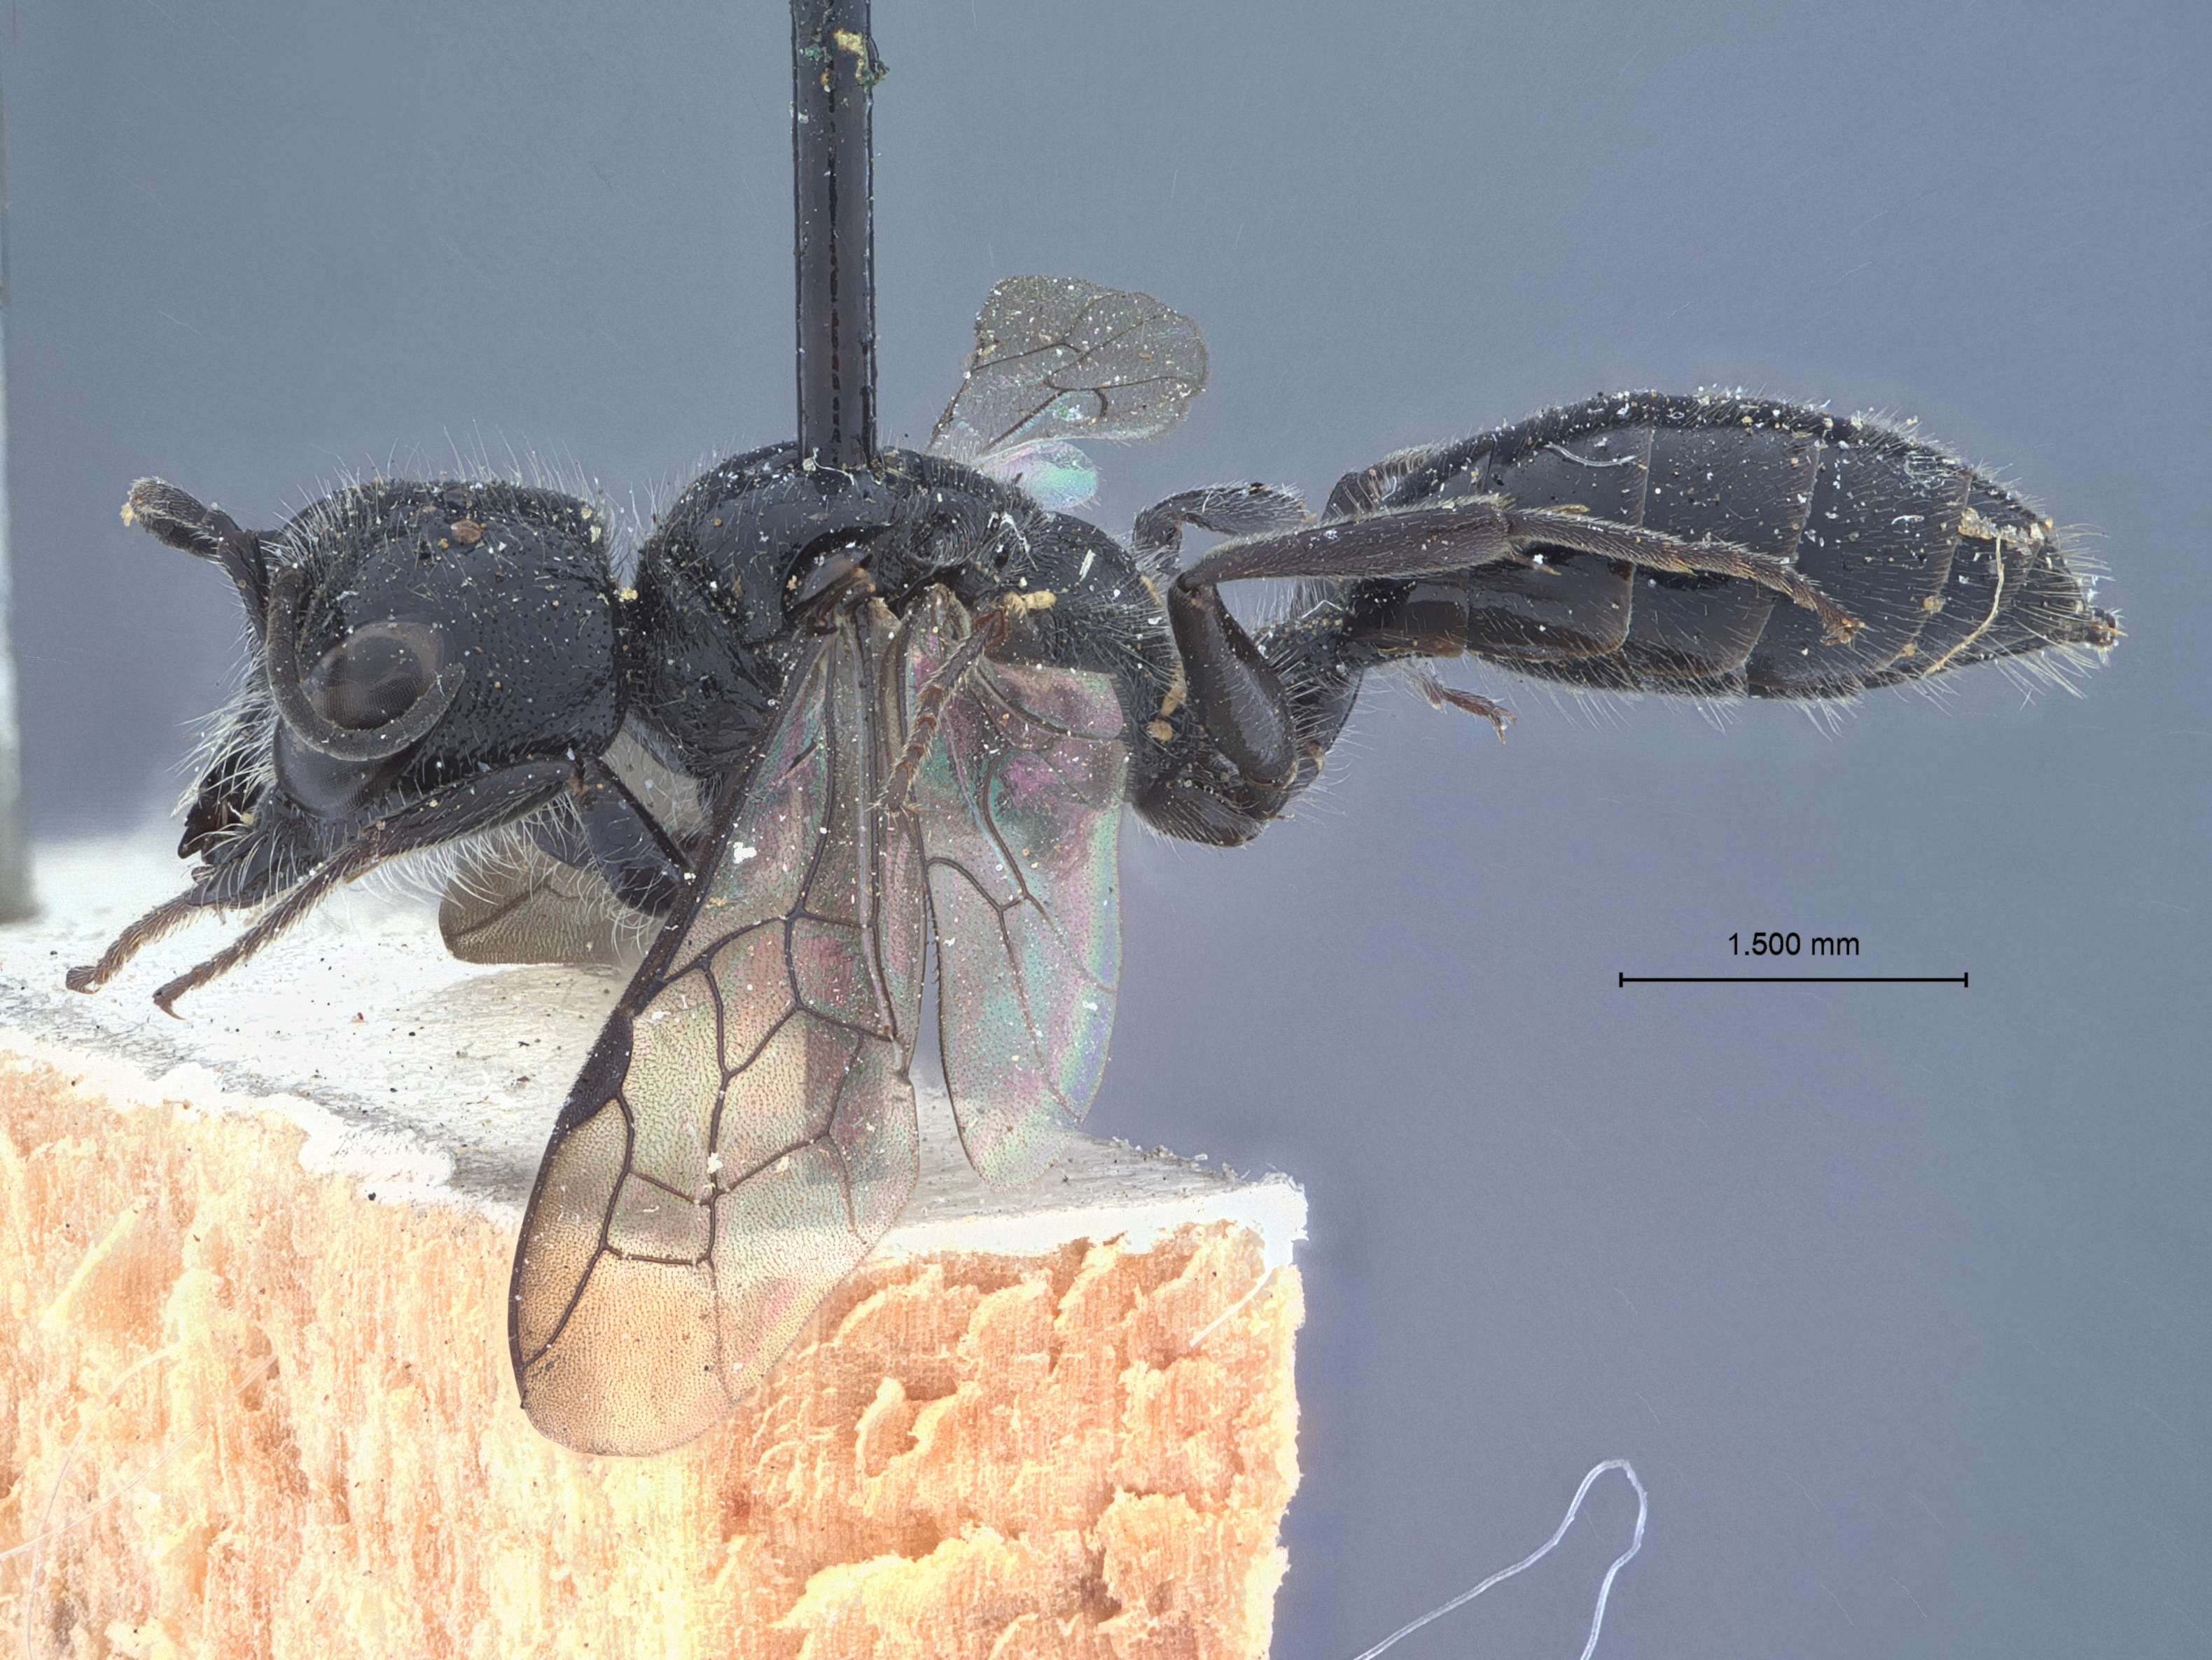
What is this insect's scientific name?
Cemonus giffardi
